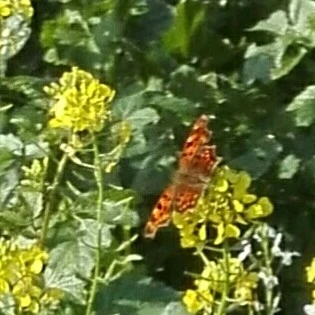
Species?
Polygonia c-album
